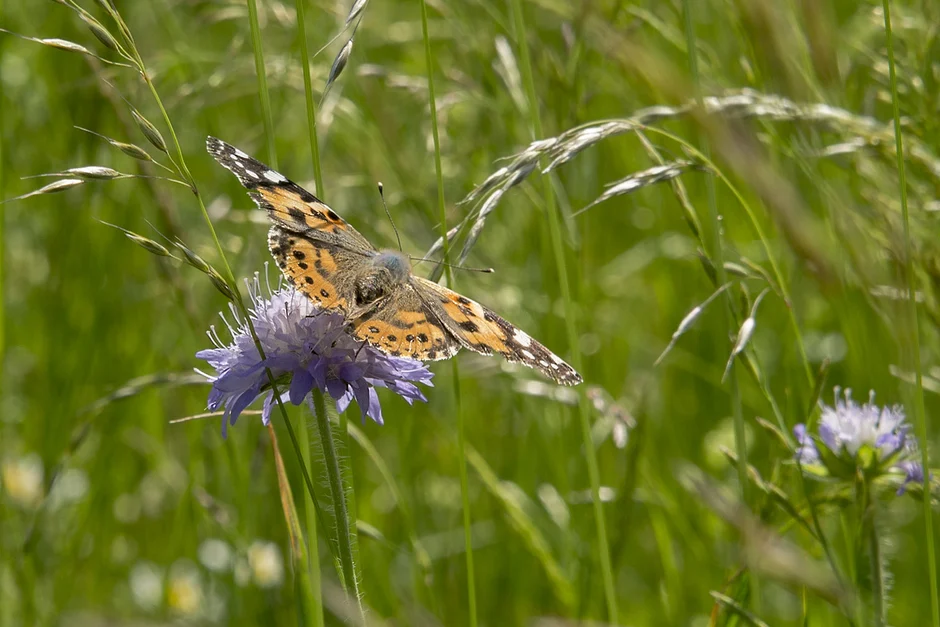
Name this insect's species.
Vanessa cardui
